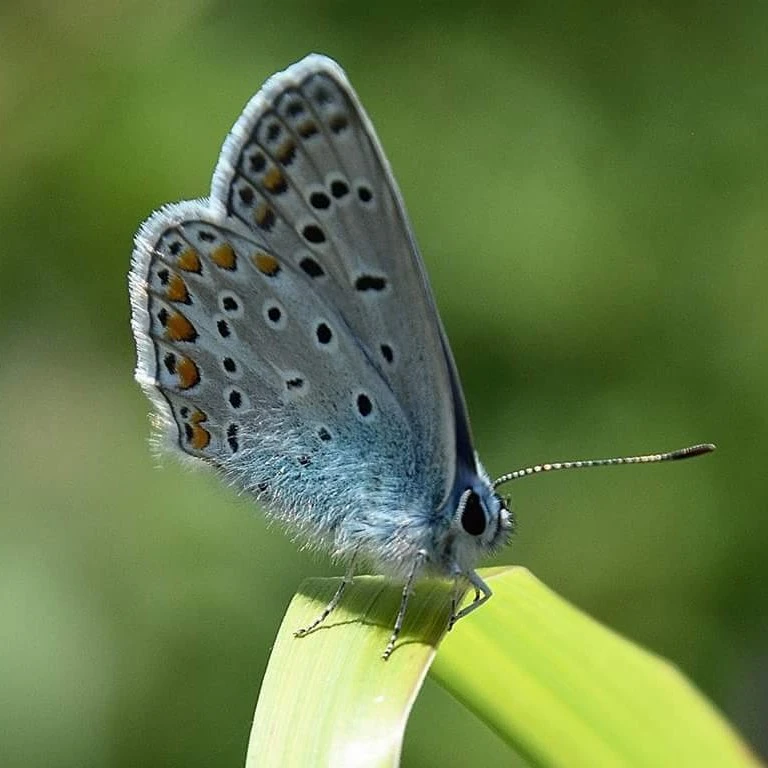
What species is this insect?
Polyommatus icarus
